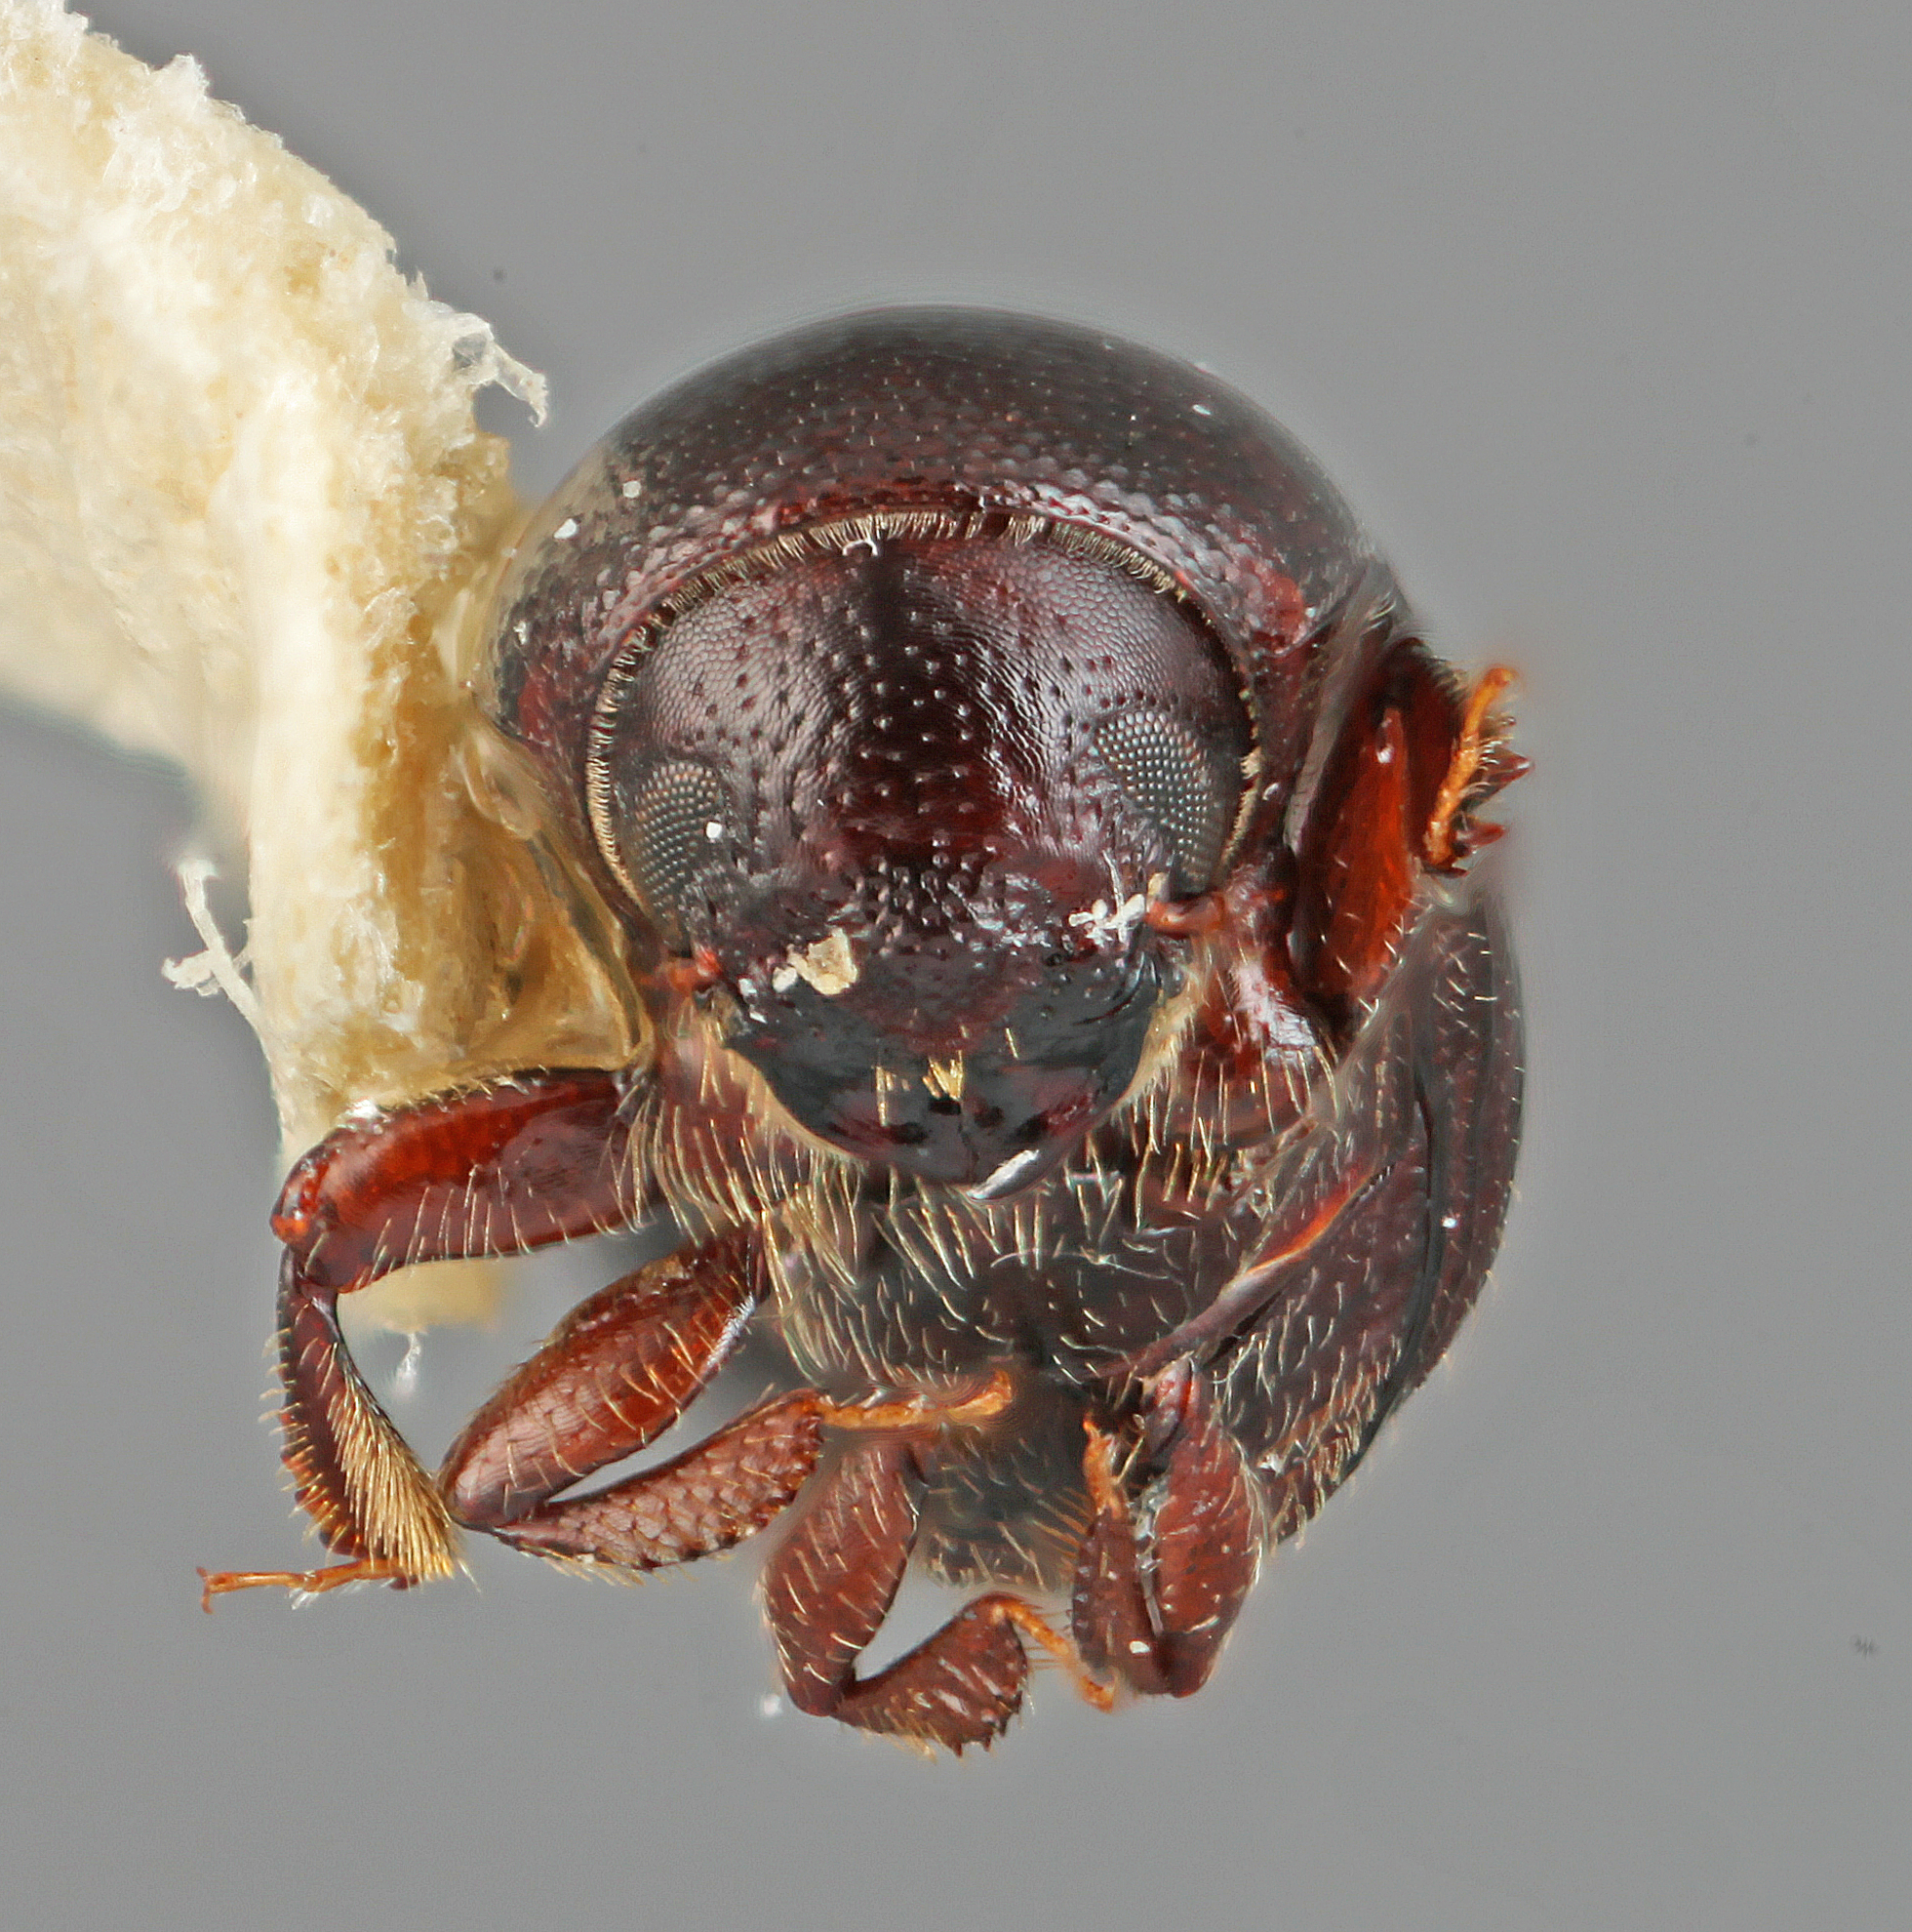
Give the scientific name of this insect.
Prionosceles panamensis
